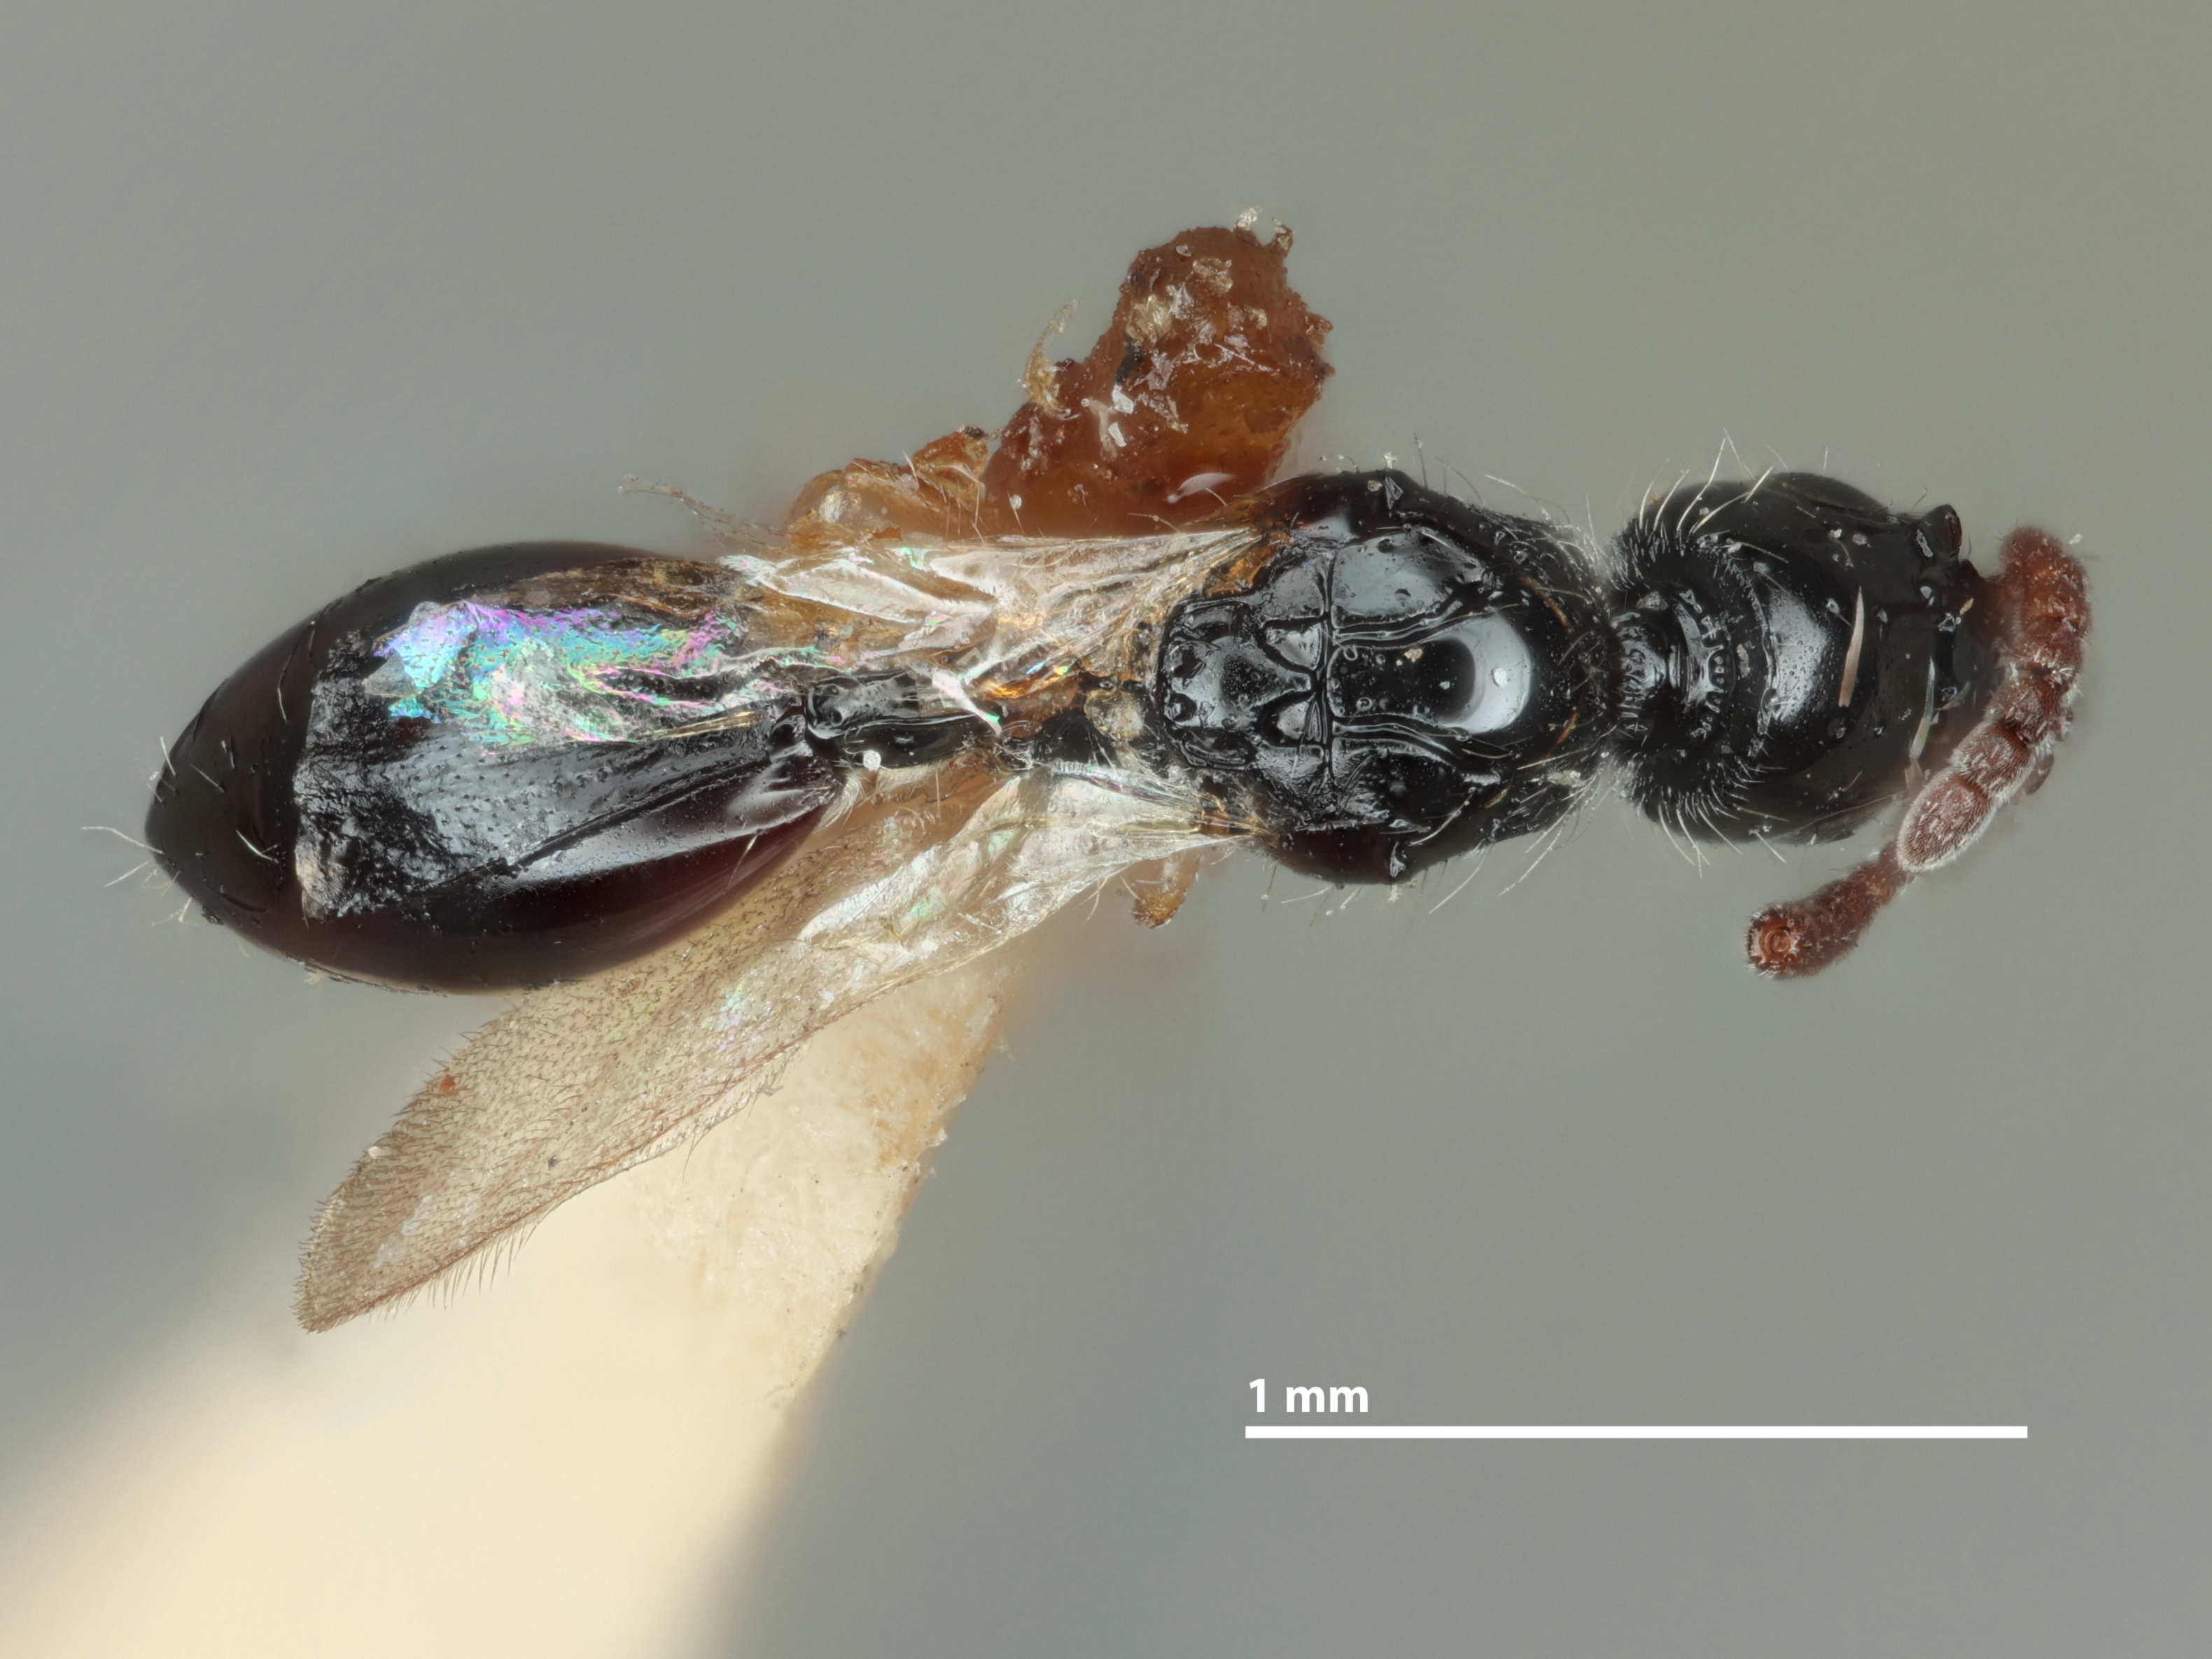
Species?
Galesus puntiger
